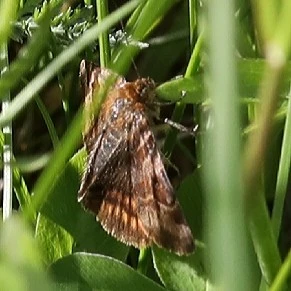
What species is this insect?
Euclidia glyphica
